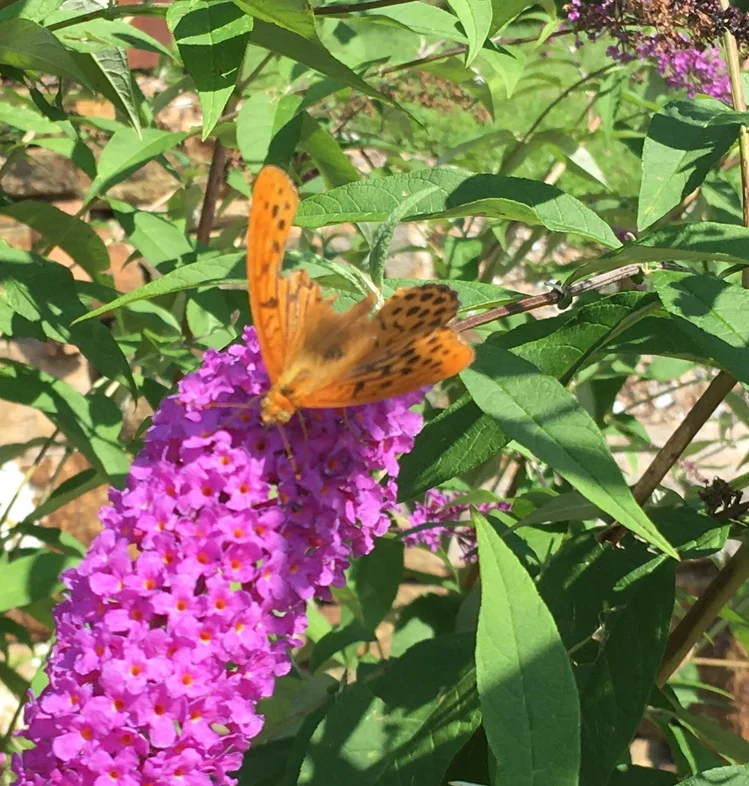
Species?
Argynnis paphia
